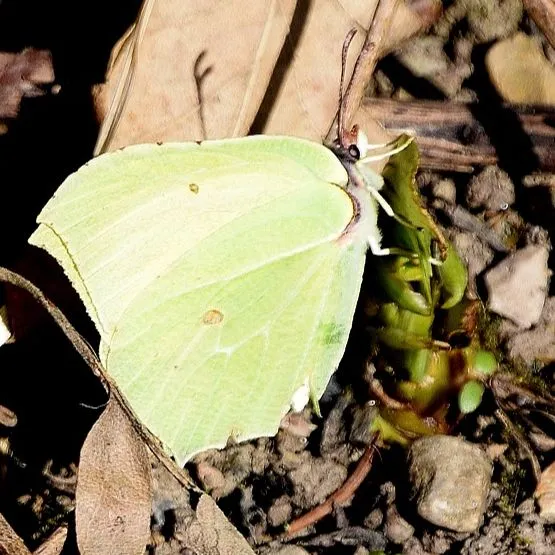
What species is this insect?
Gonepteryx rhamni
